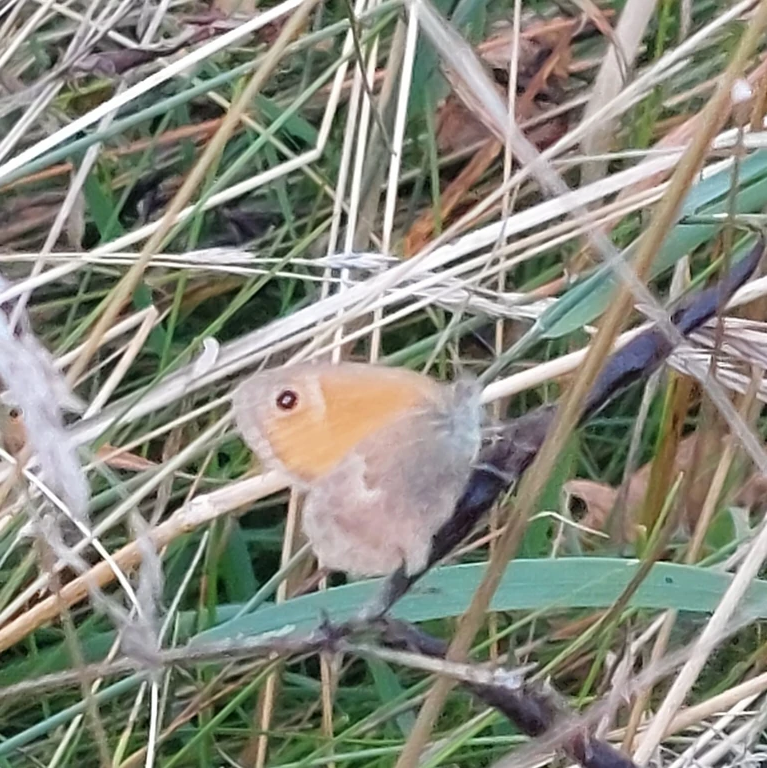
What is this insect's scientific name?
Coenonympha pamphilus
